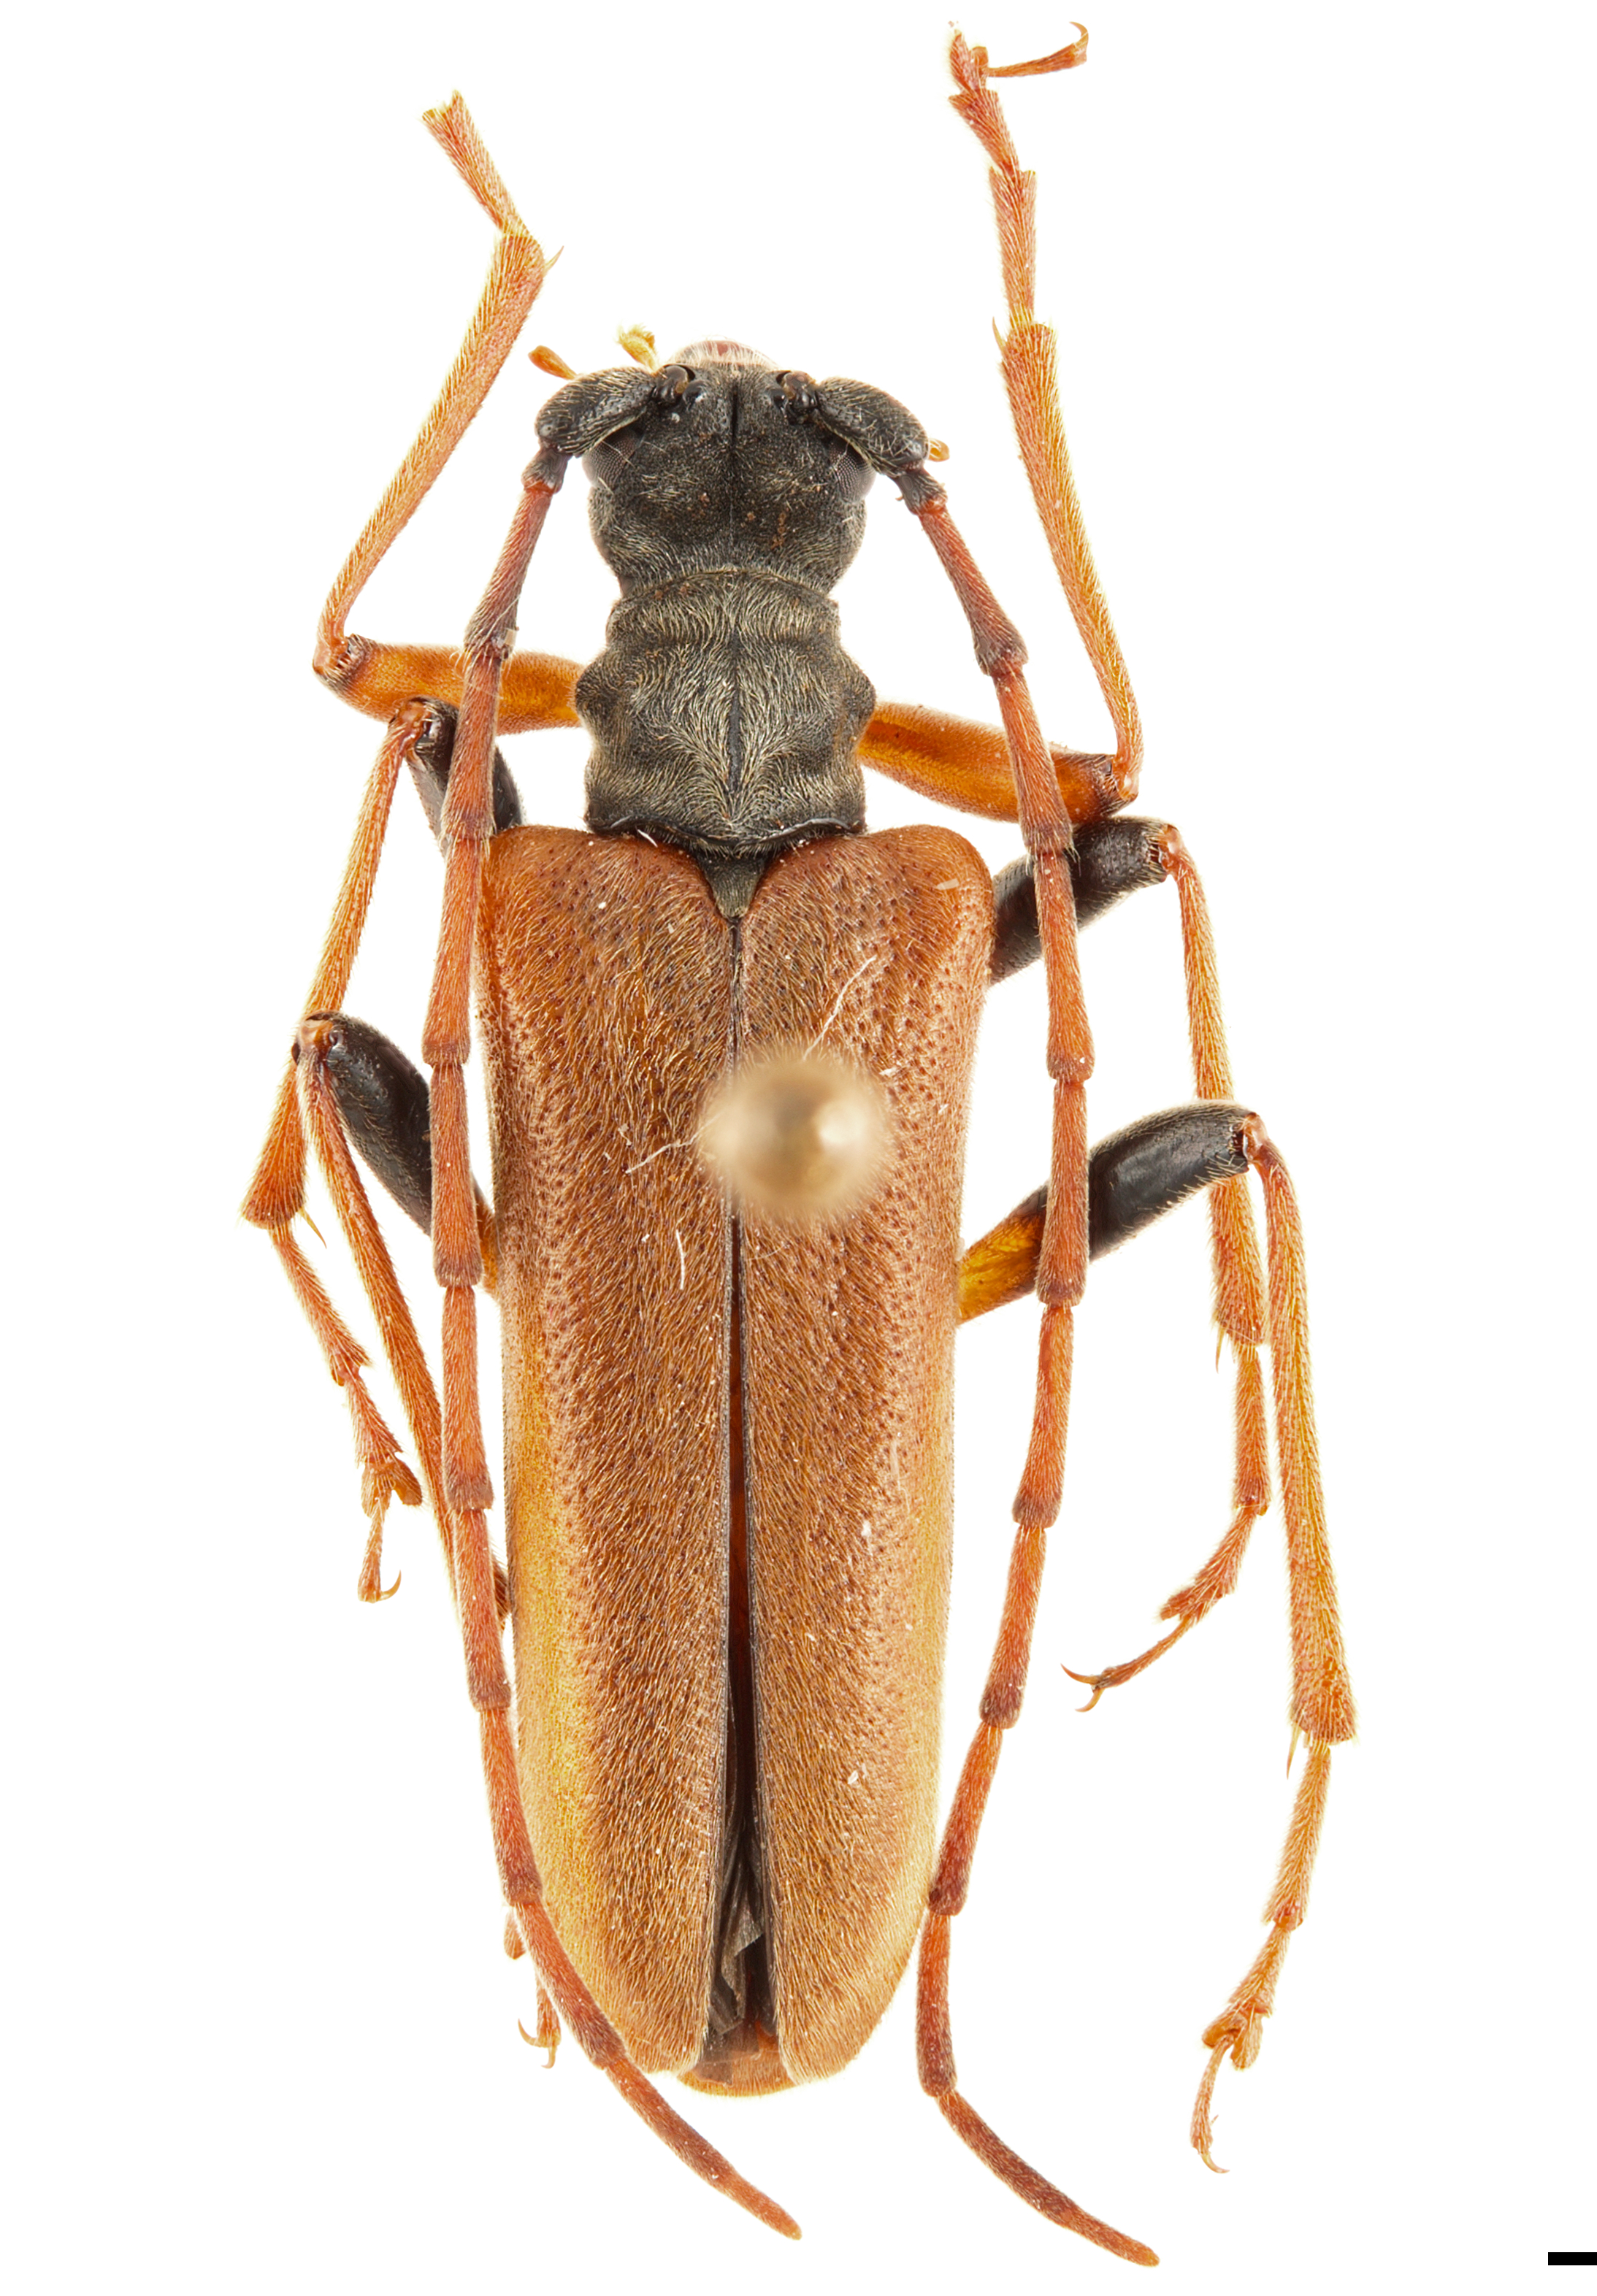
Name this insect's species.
Toxotinus reinii
